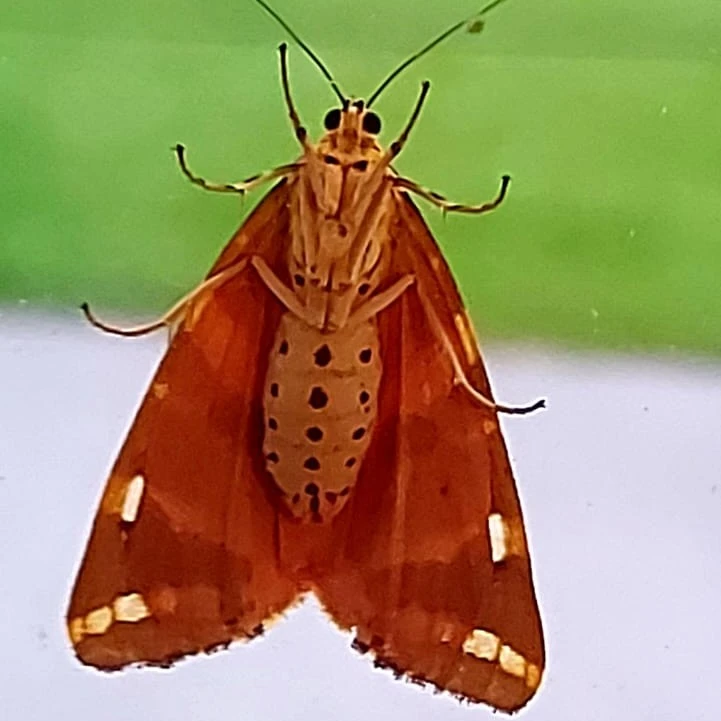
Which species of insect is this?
Euplagia quadripunctaria
